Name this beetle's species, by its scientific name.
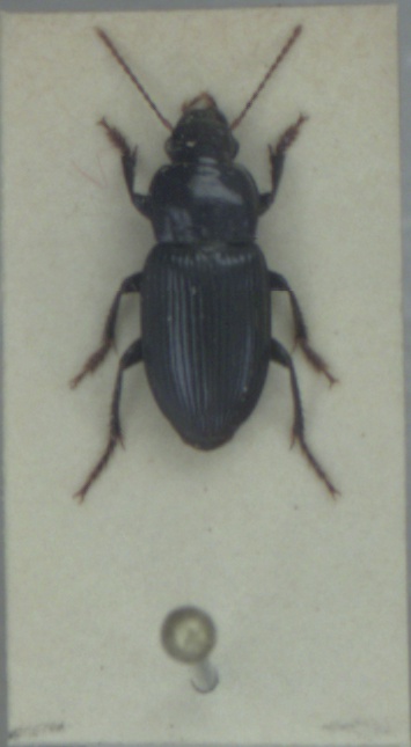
Harpalus rufipalpis
